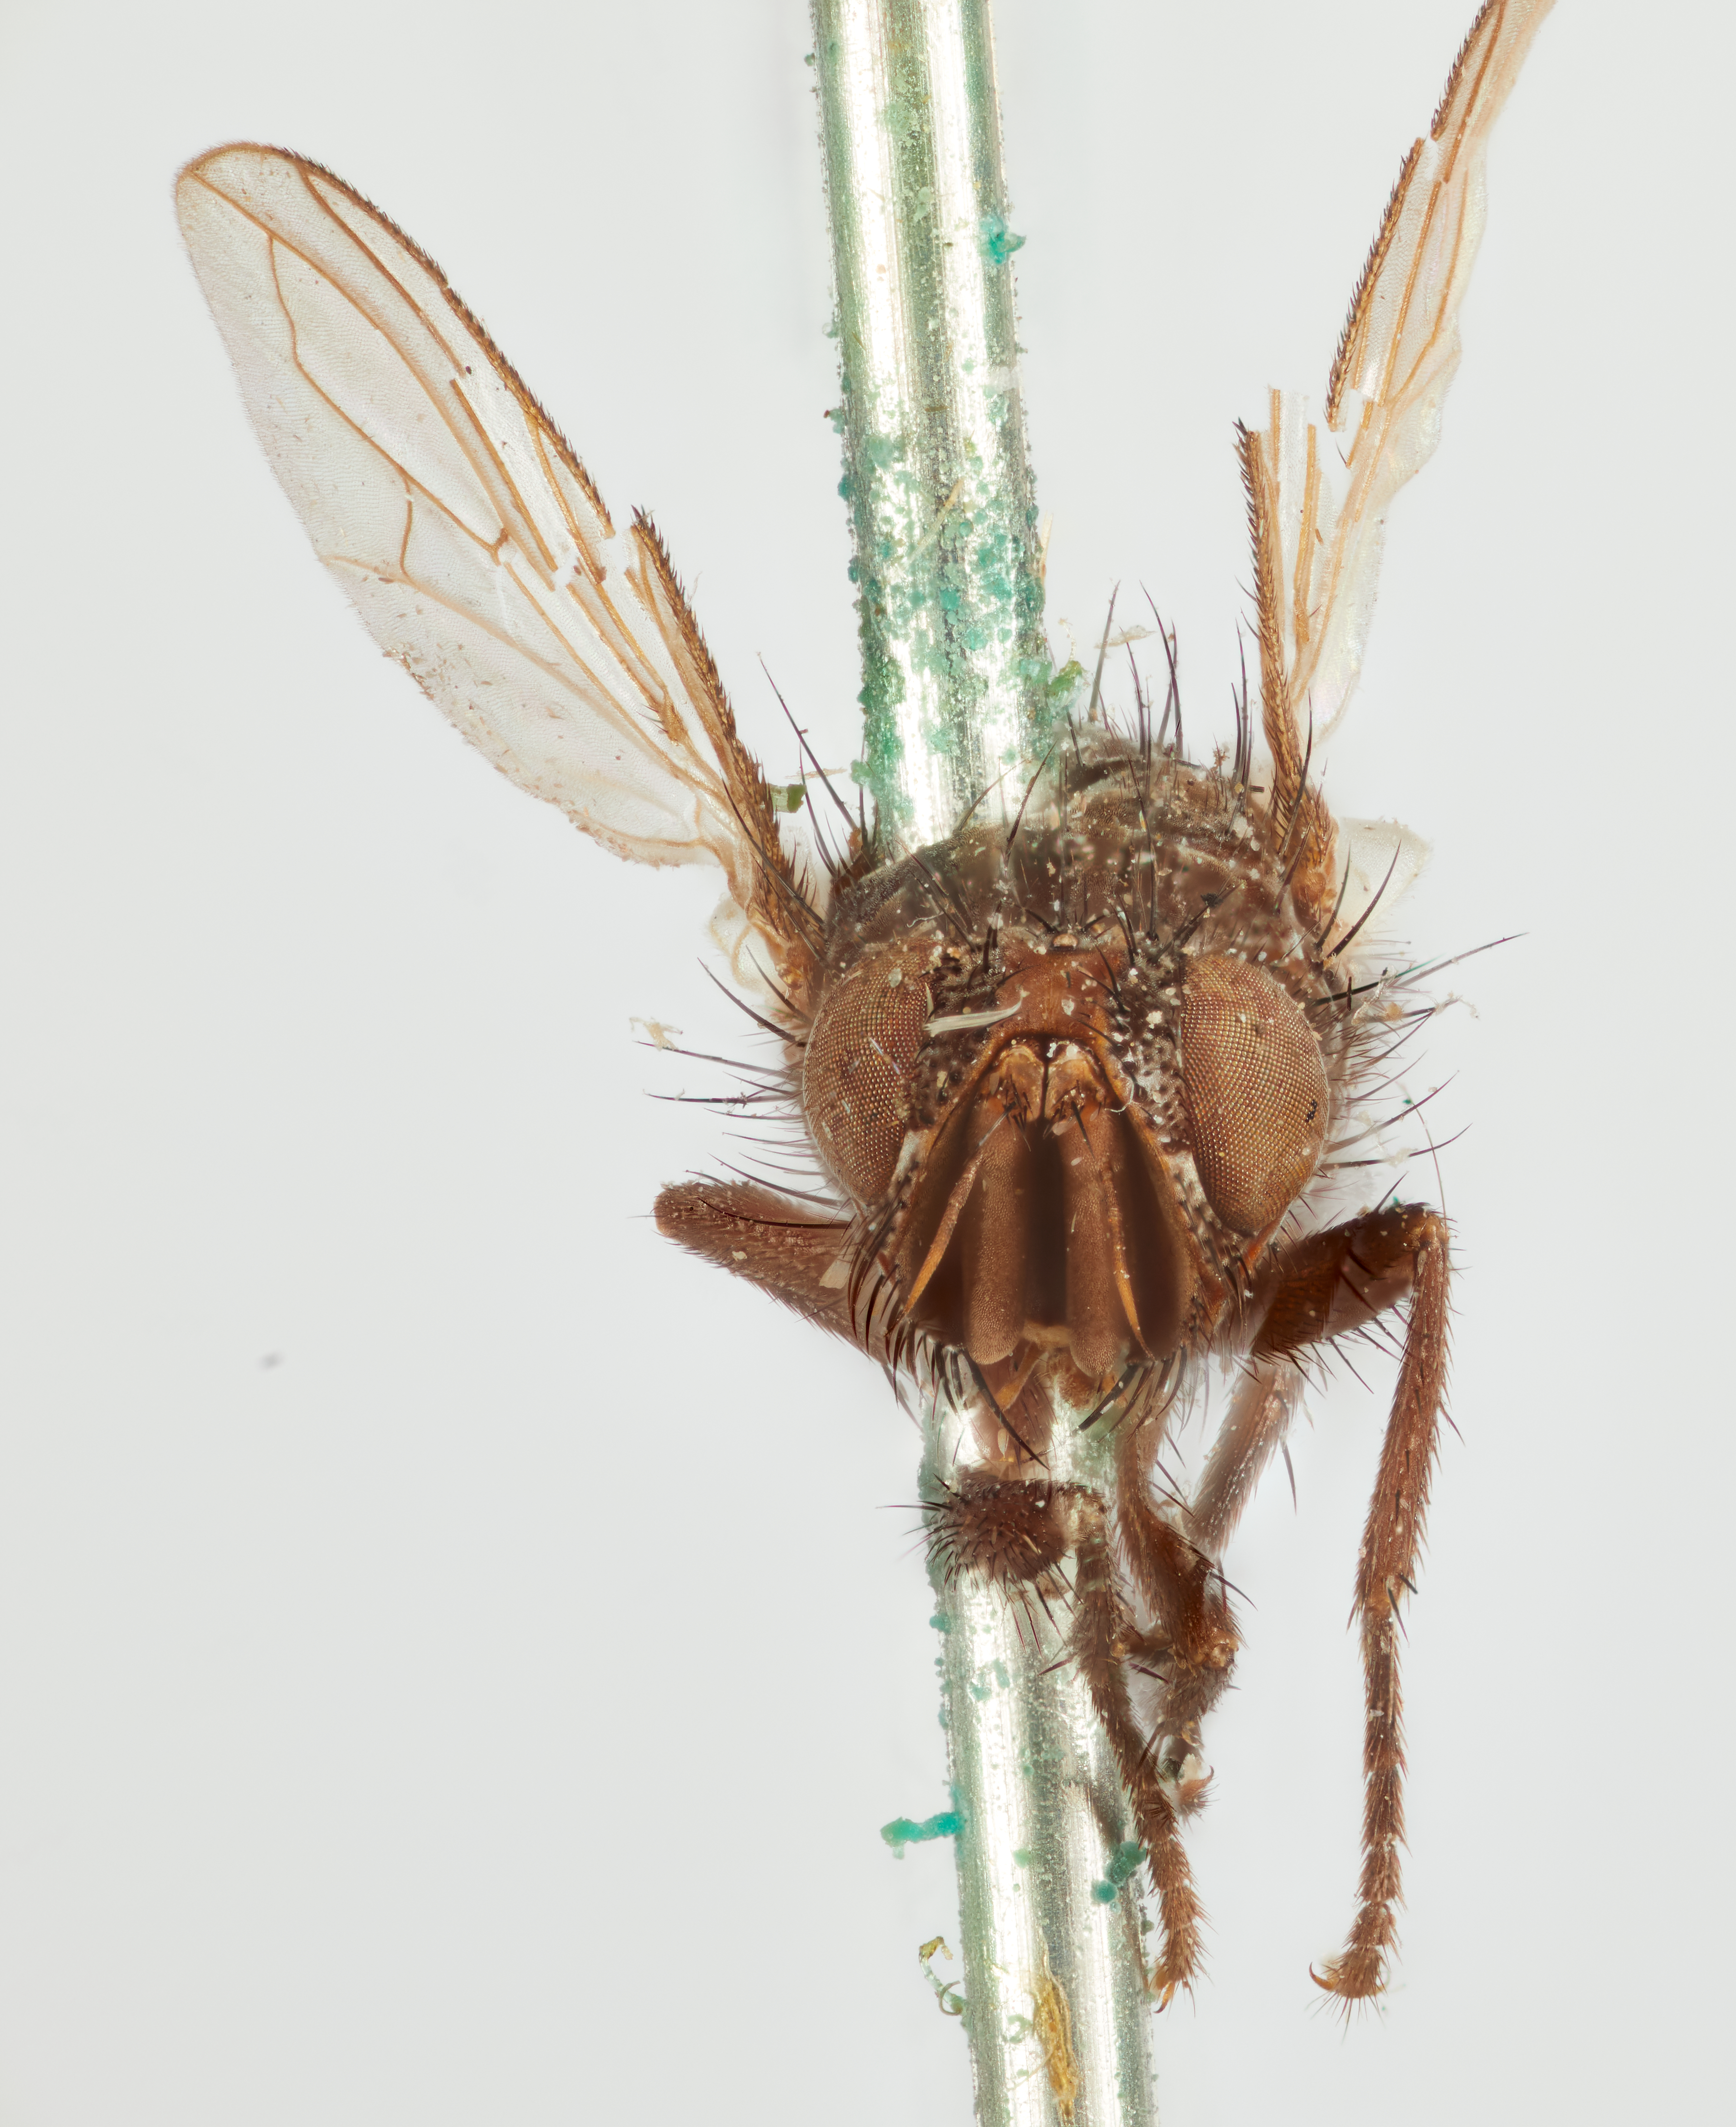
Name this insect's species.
Paradmontia brevis
